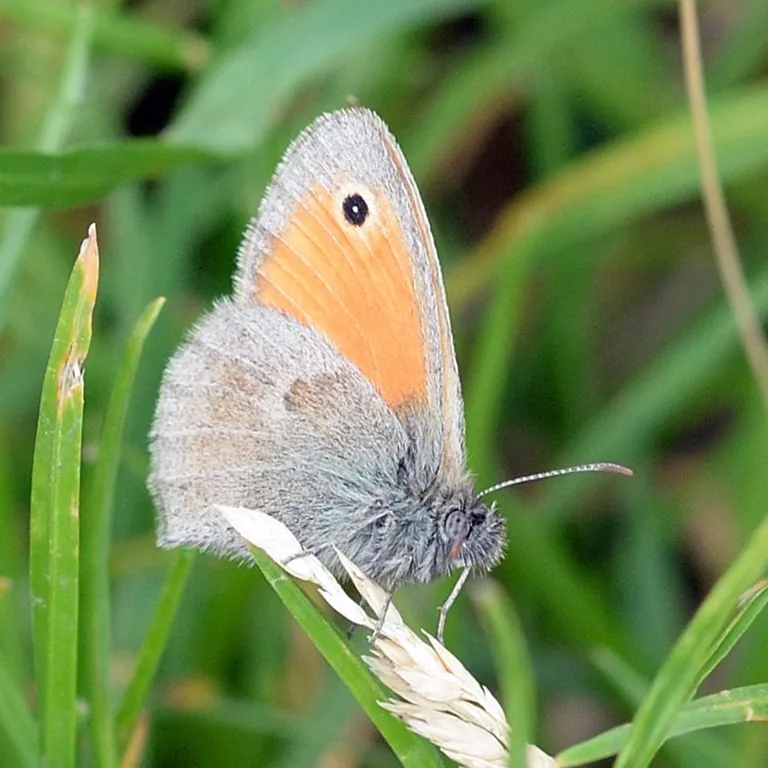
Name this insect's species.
Coenonympha pamphilus
